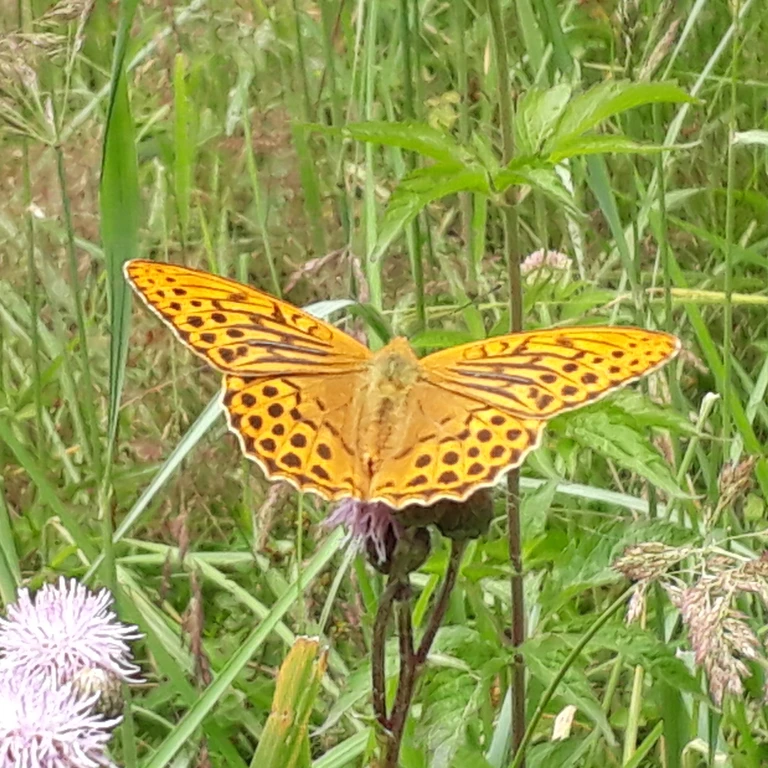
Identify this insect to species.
Argynnis paphia
